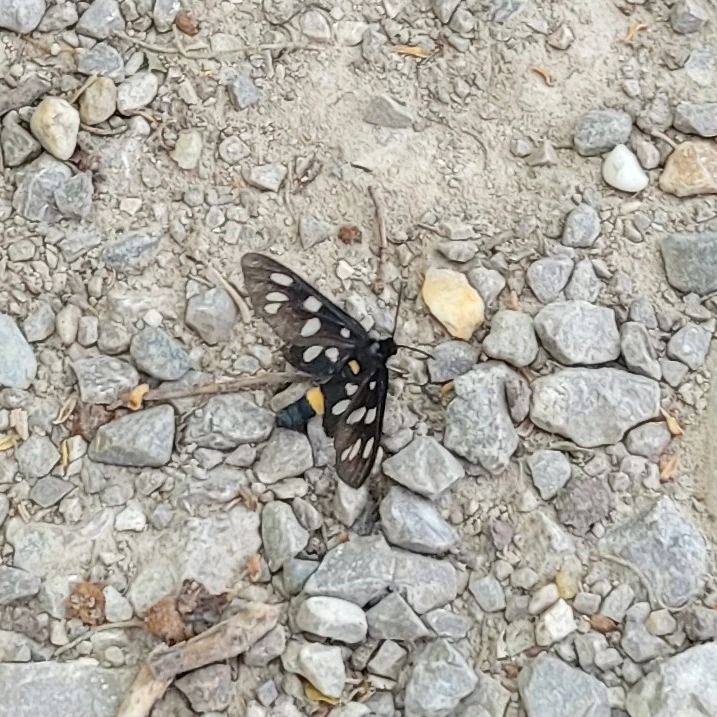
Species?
Amata phegea
